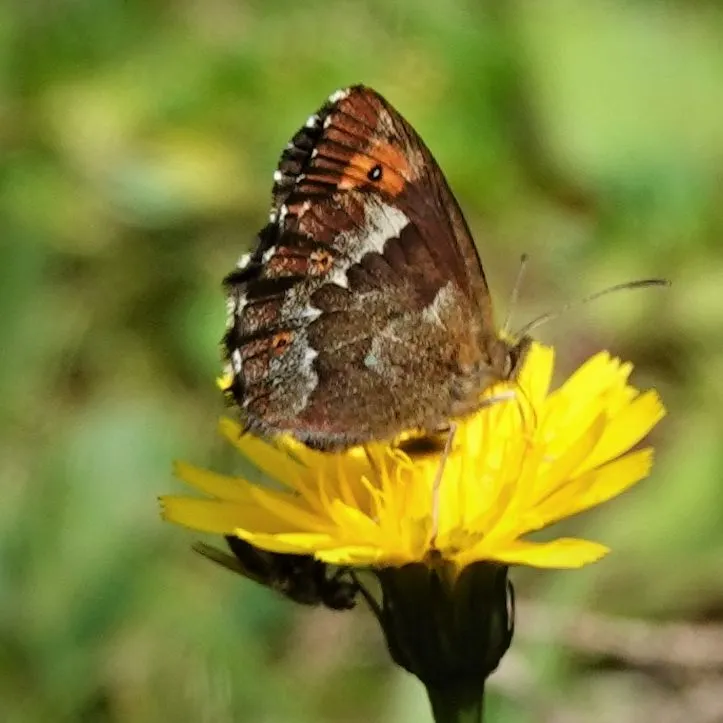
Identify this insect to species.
Erebia euryale
